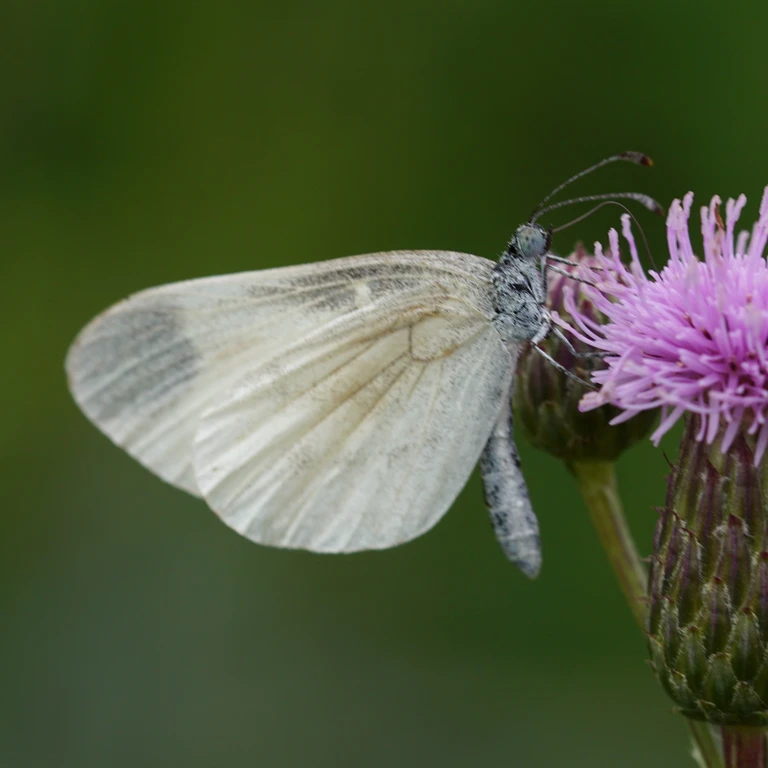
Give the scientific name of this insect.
Leptidea sinapis/juvernica
